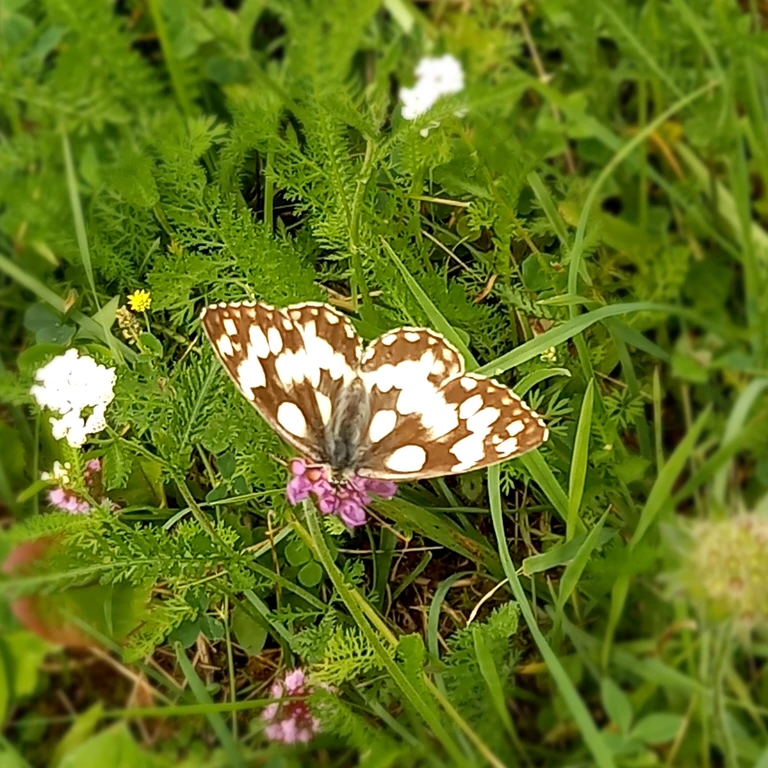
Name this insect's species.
Melanargia galathea
